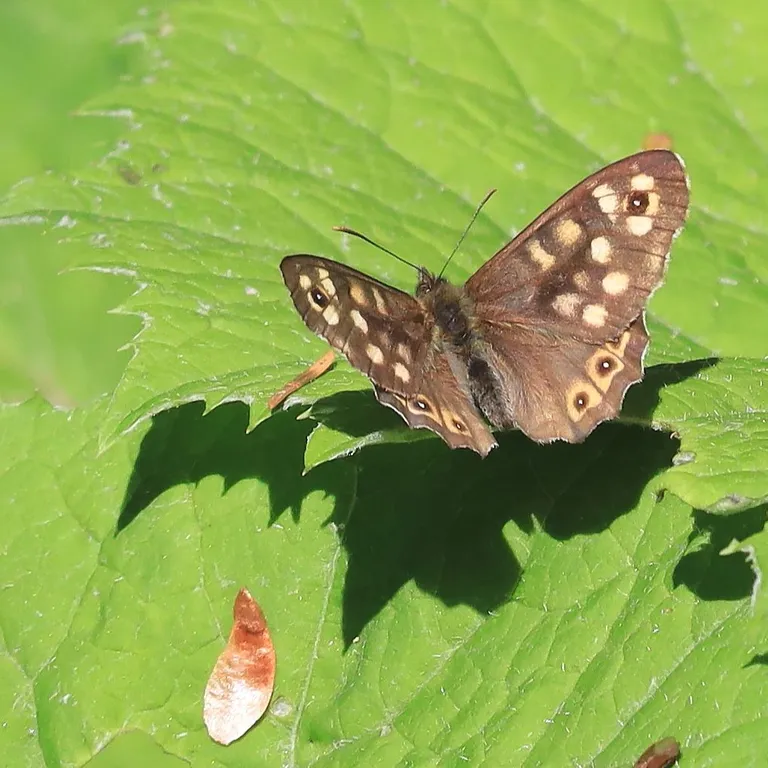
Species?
Pararge aegeria
